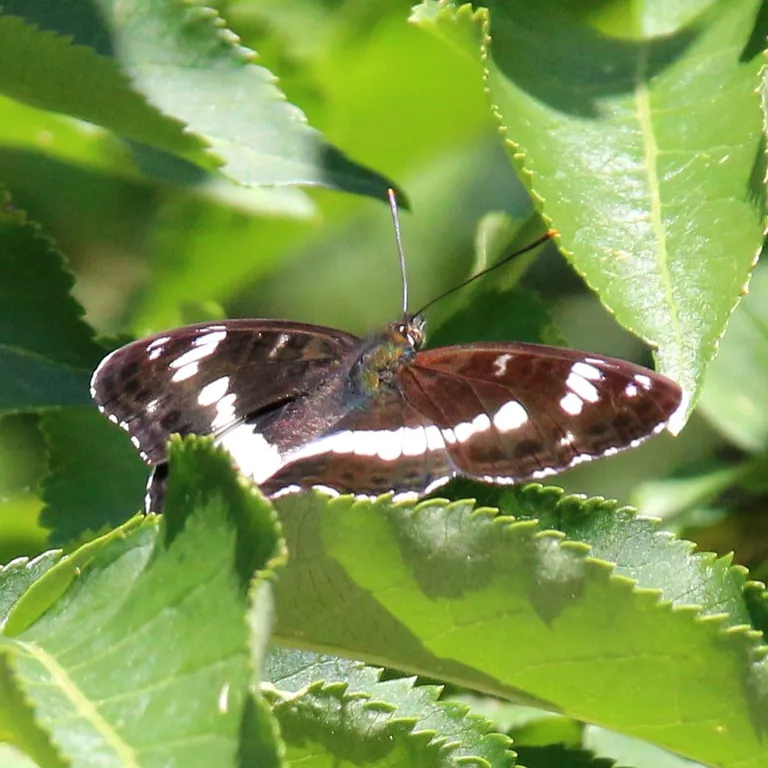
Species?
Limenitis camilla (also Ladoga camilla)
